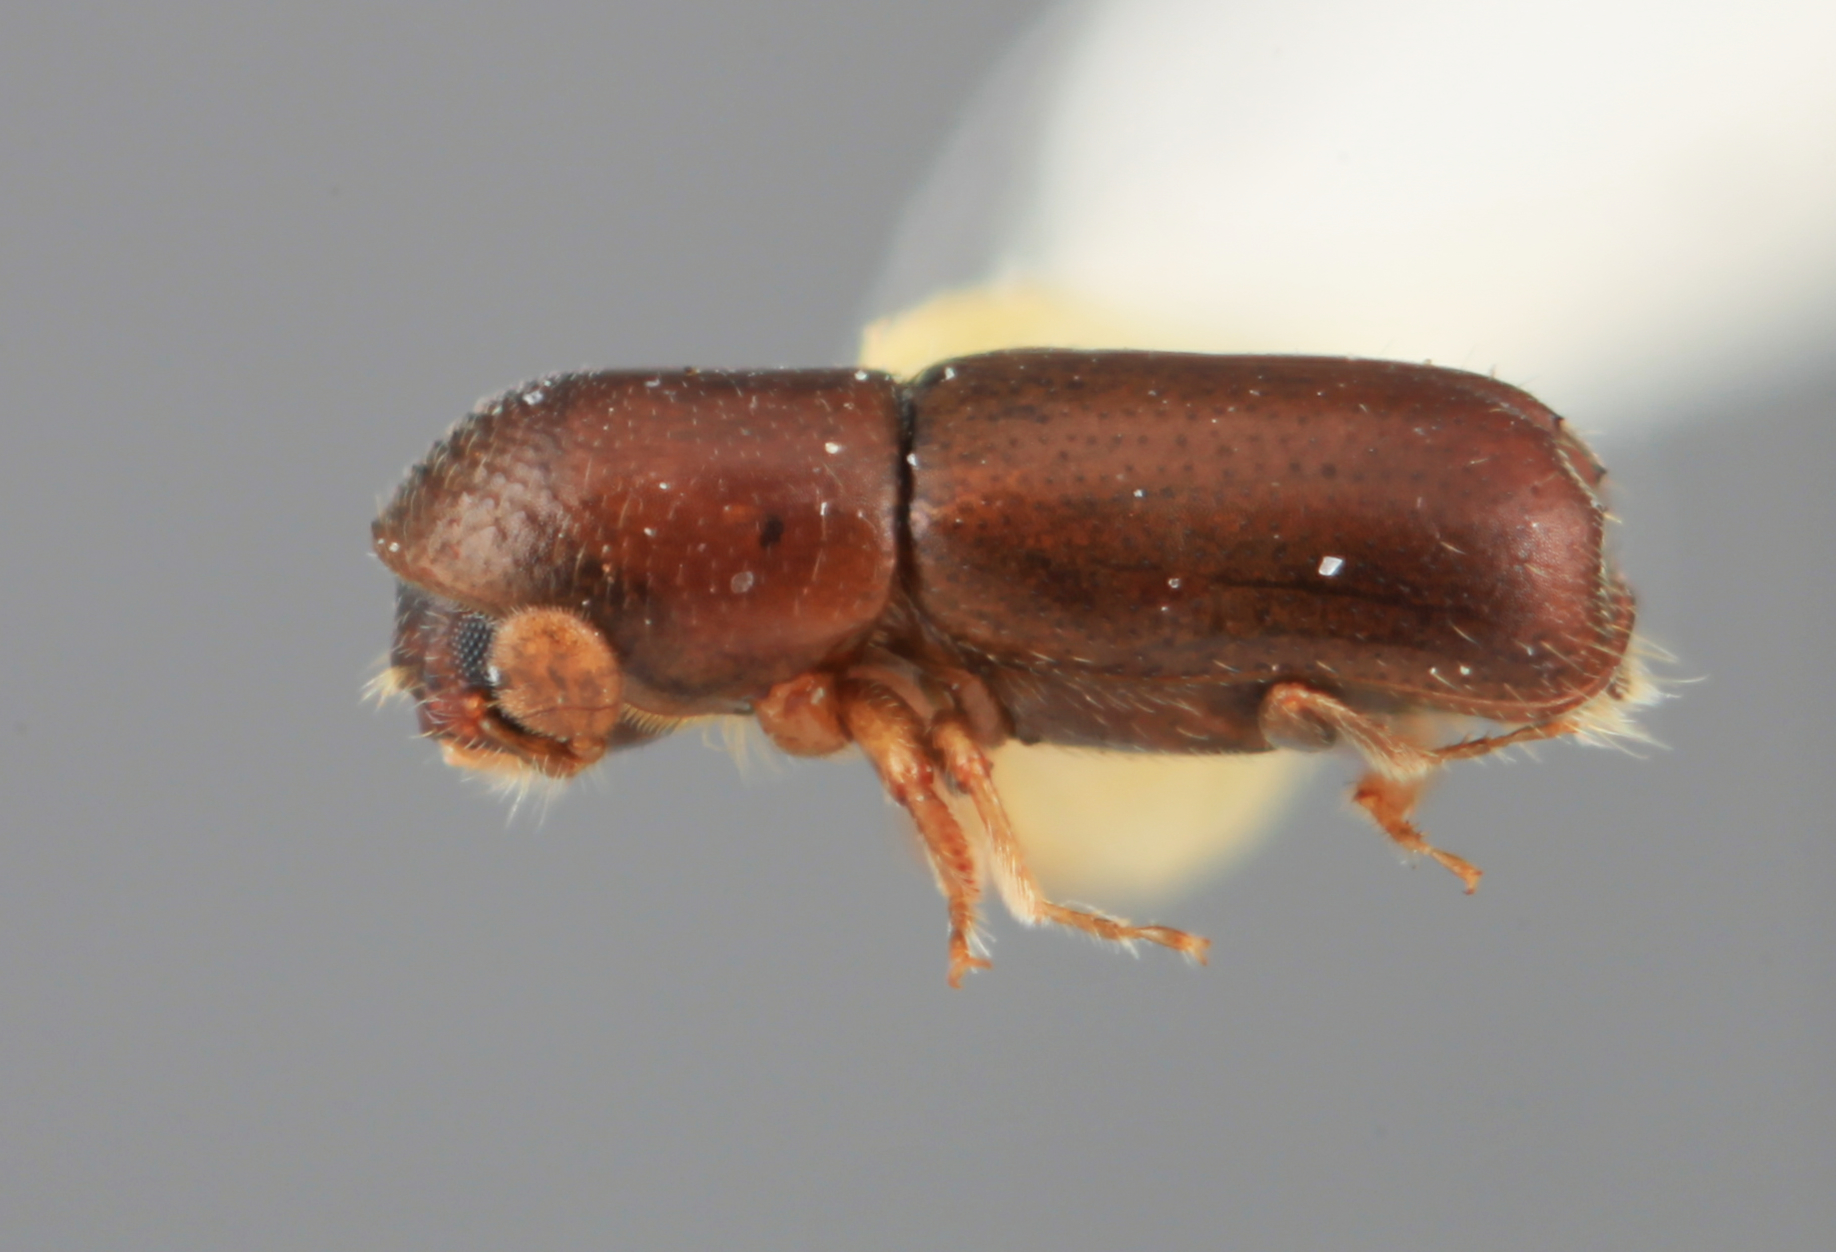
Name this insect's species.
Microcorthylus lassus
